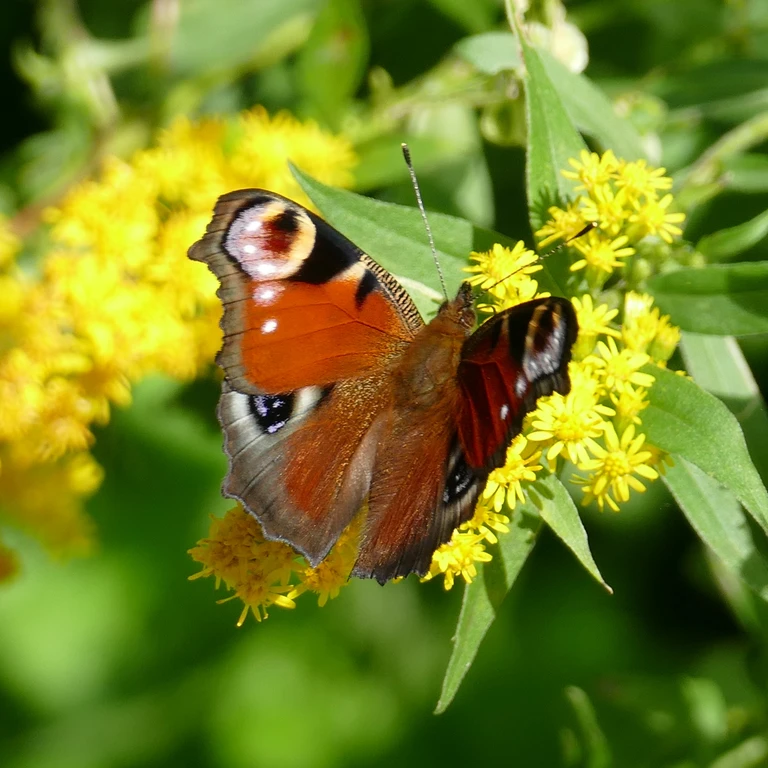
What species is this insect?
Aglais io
